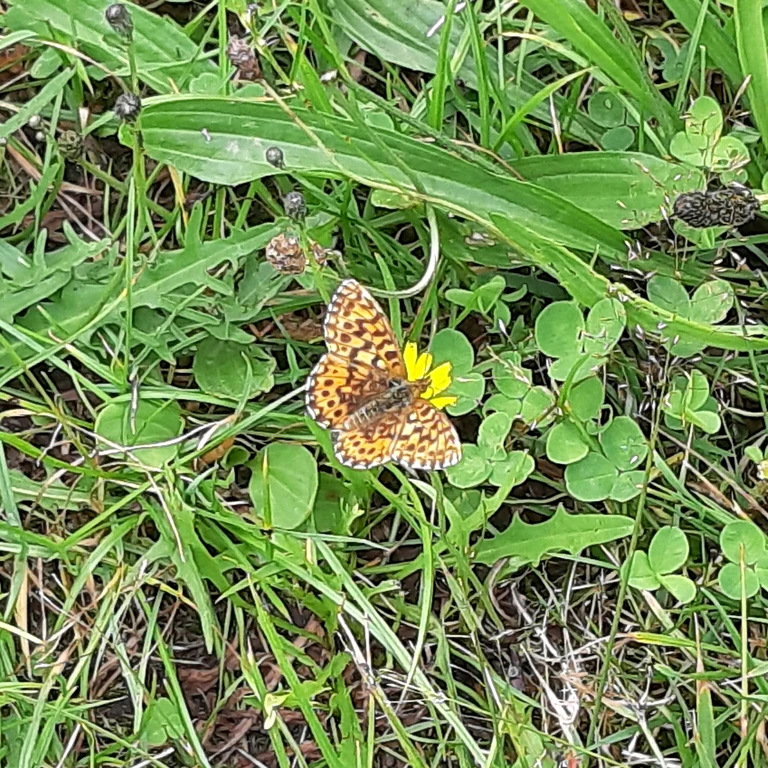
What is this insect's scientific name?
Boloria dia
